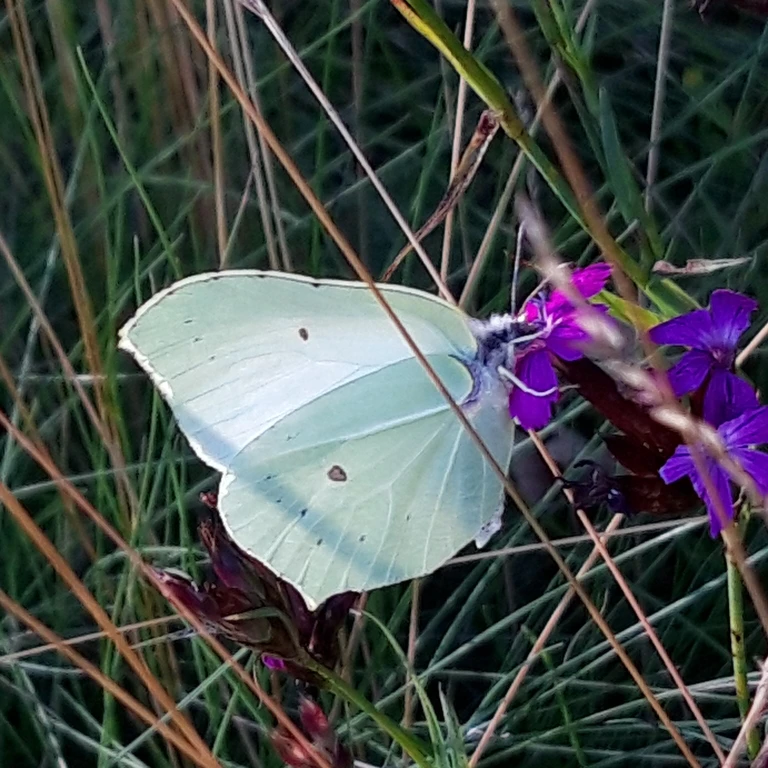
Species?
Gonepteryx rhamni
